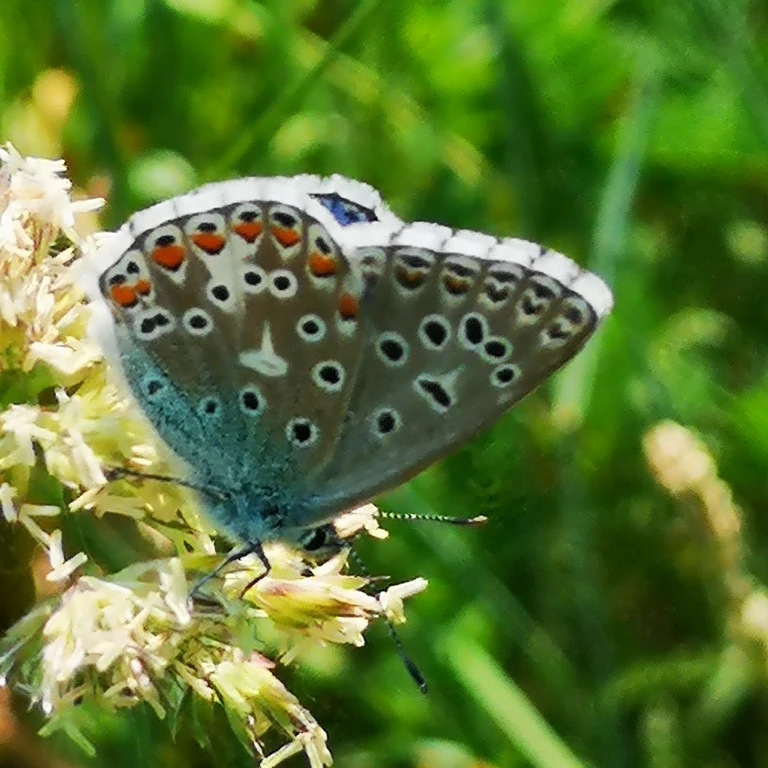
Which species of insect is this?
Lysandra bellargus
